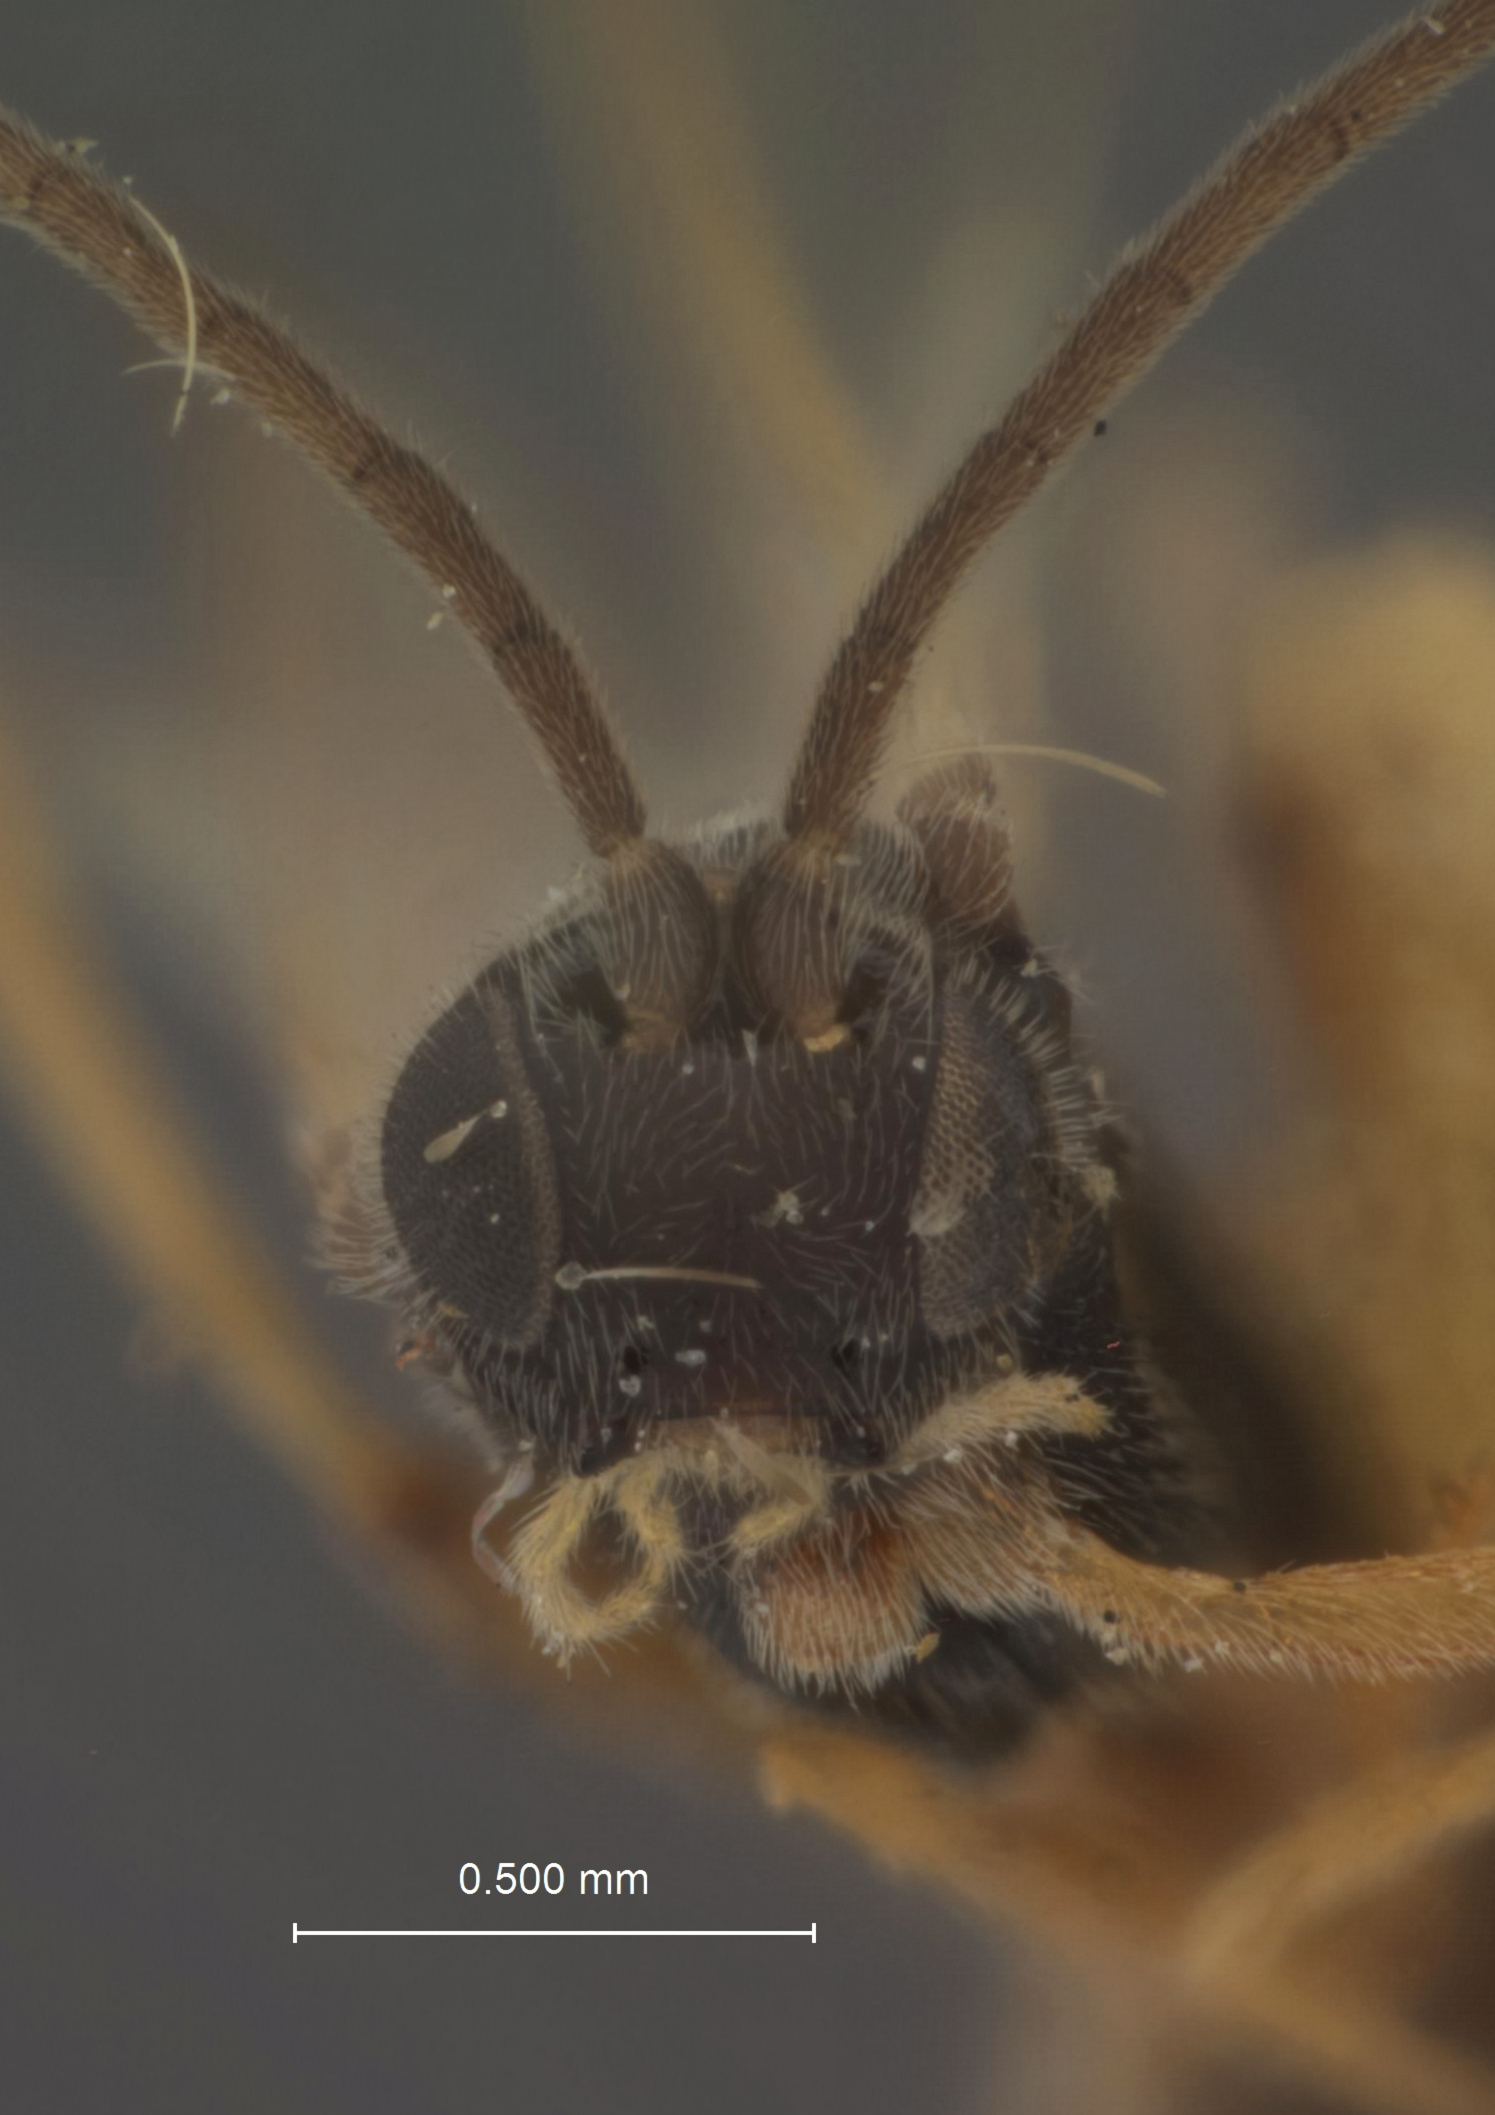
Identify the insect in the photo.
Apanteles oxyacanthoides
